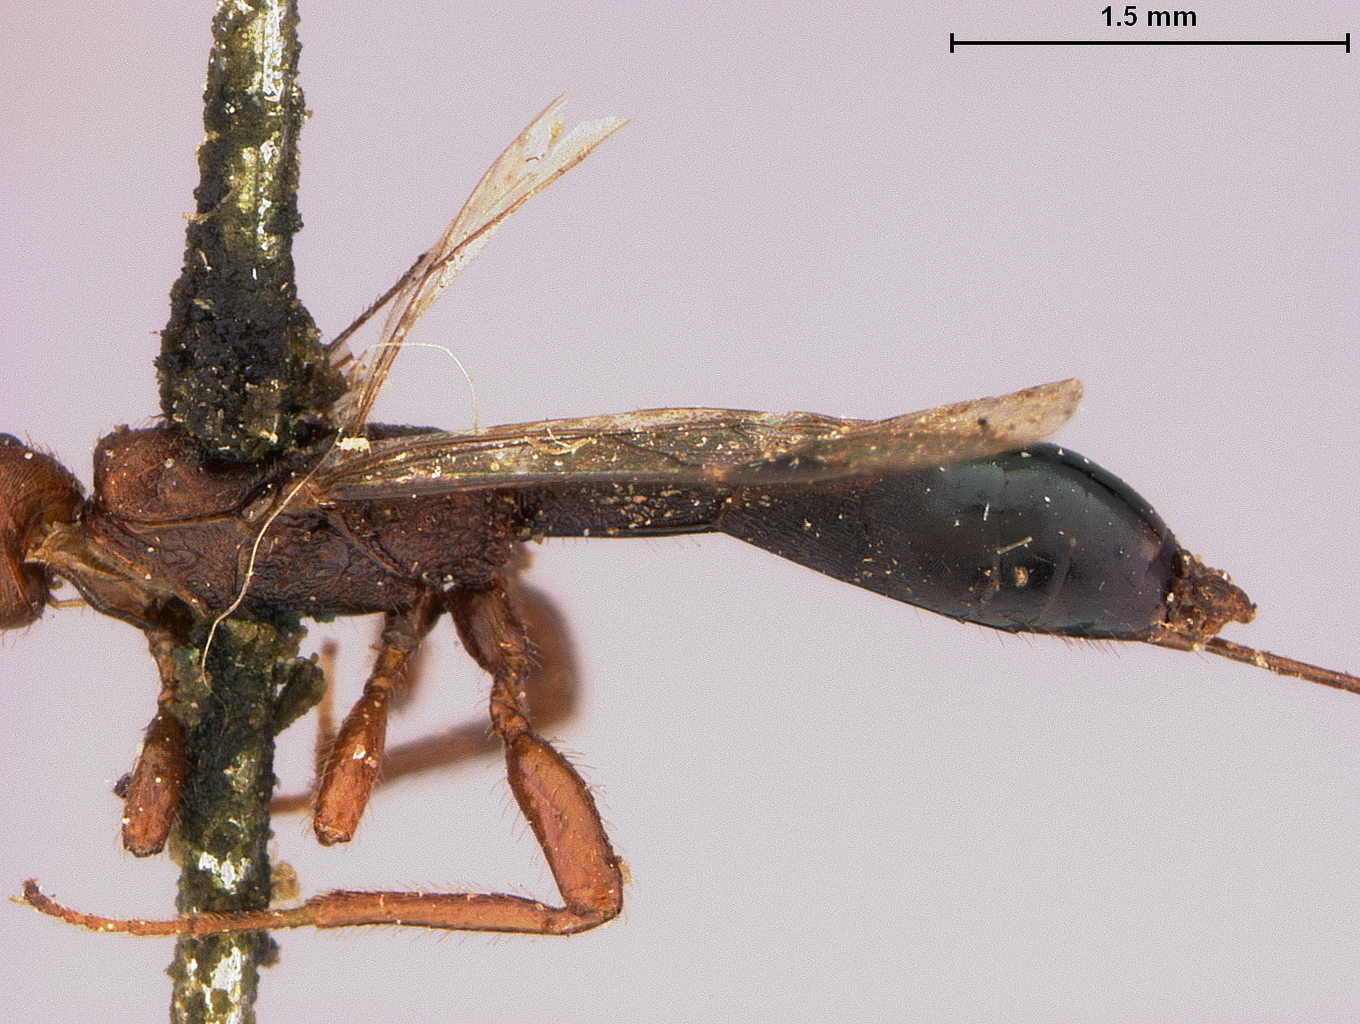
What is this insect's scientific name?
Exothecus labriventris
